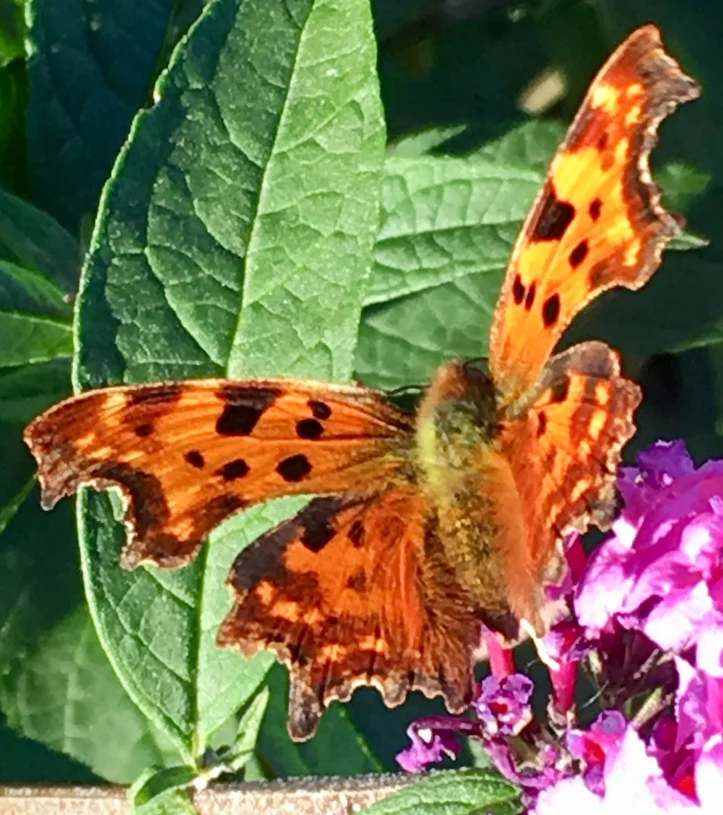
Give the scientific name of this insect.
Polygonia c-album
